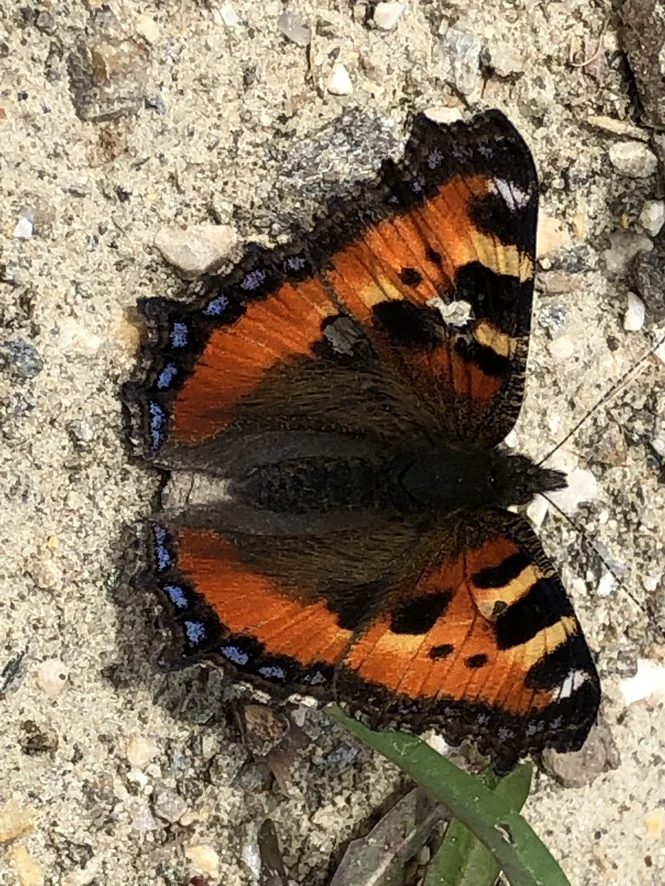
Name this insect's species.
Aglais urticae
